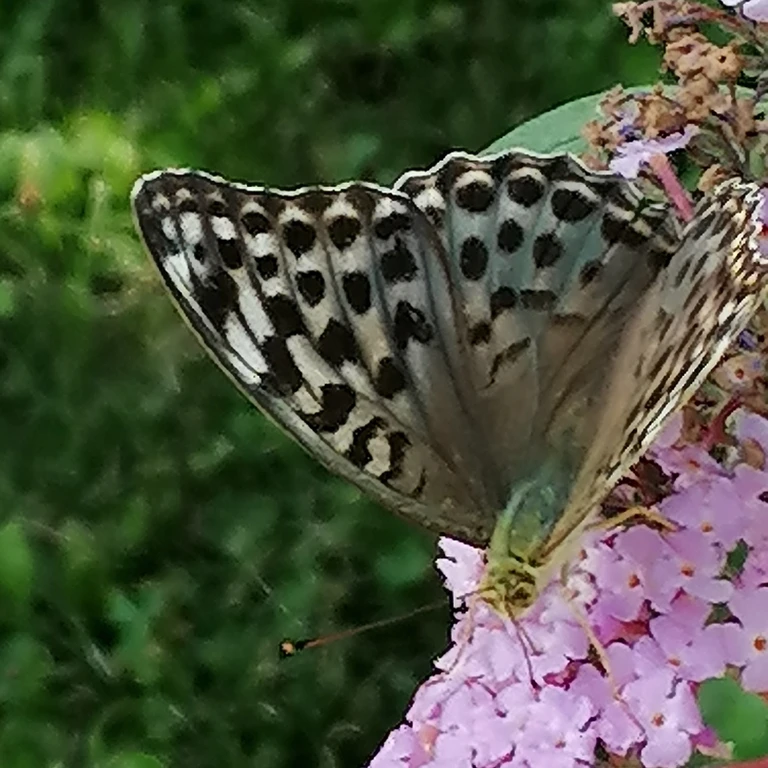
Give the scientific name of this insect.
Argynnis paphia
